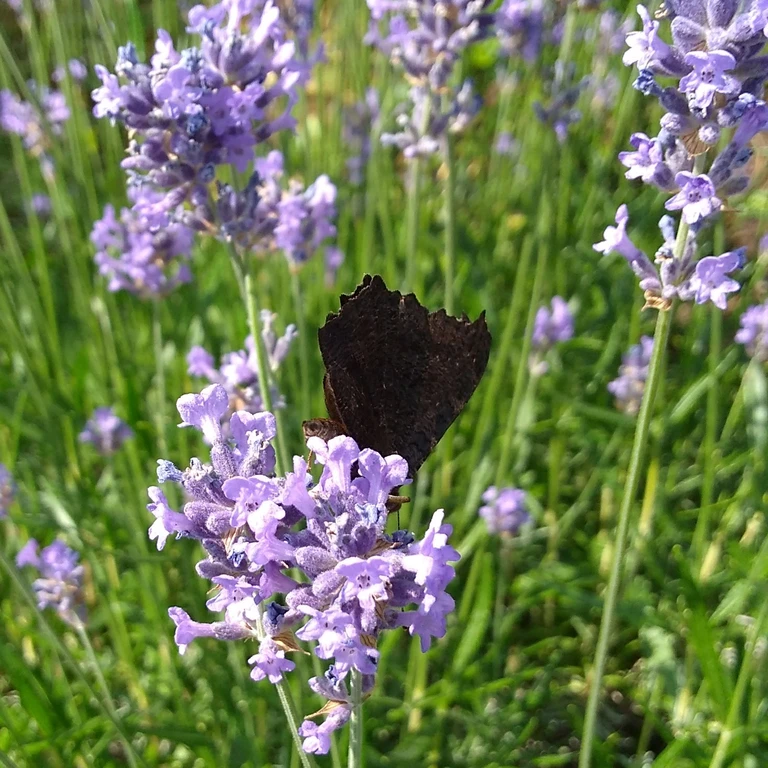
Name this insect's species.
Aglais io
